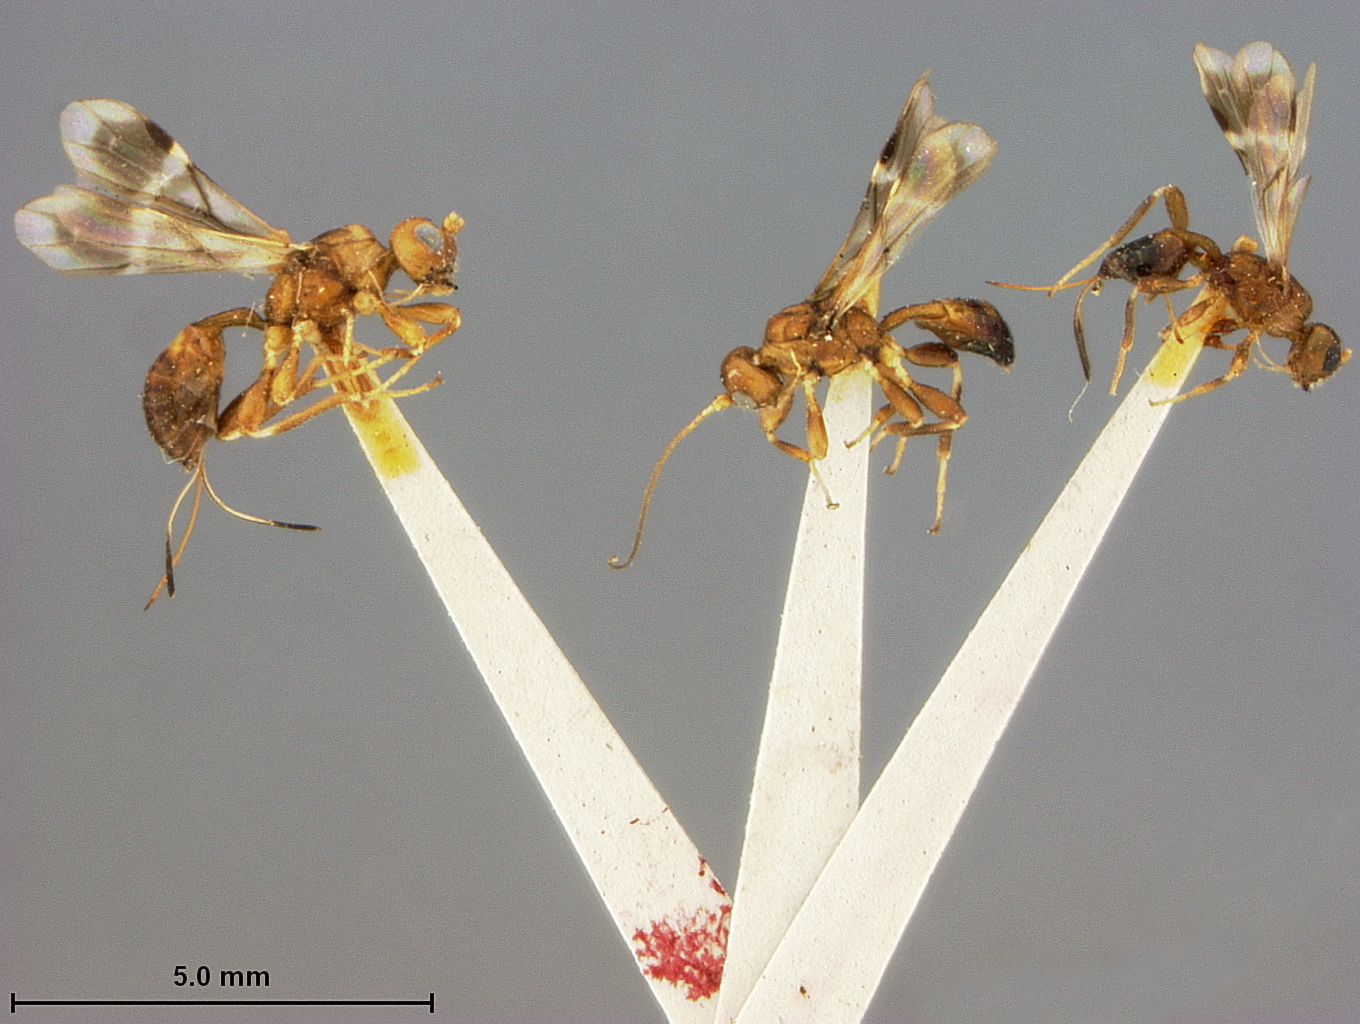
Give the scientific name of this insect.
Spathius brunneus
